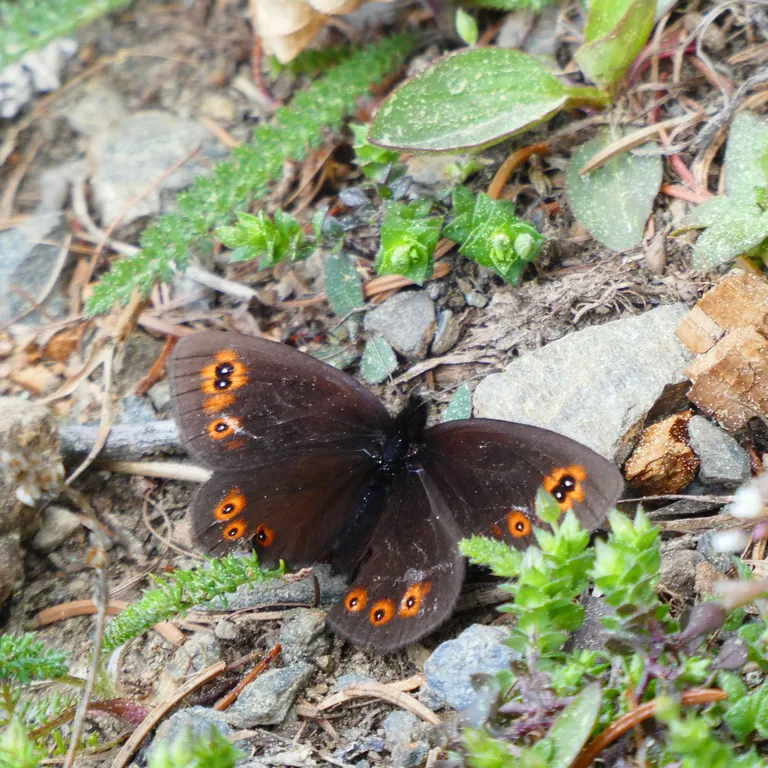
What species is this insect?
Erebia medusa
